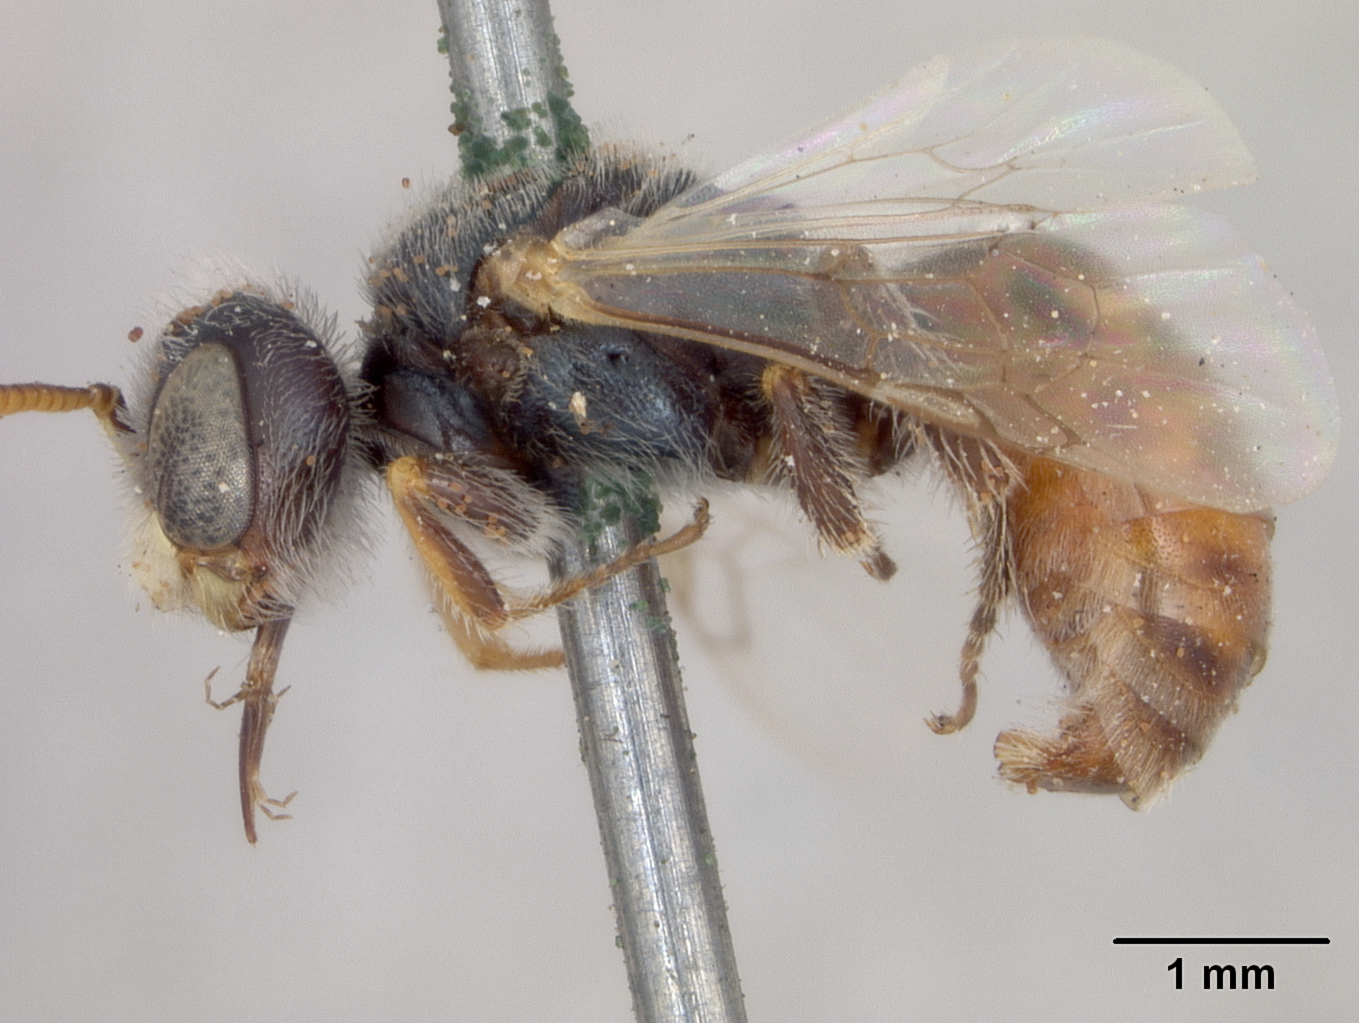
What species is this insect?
Perdita macrostoma
